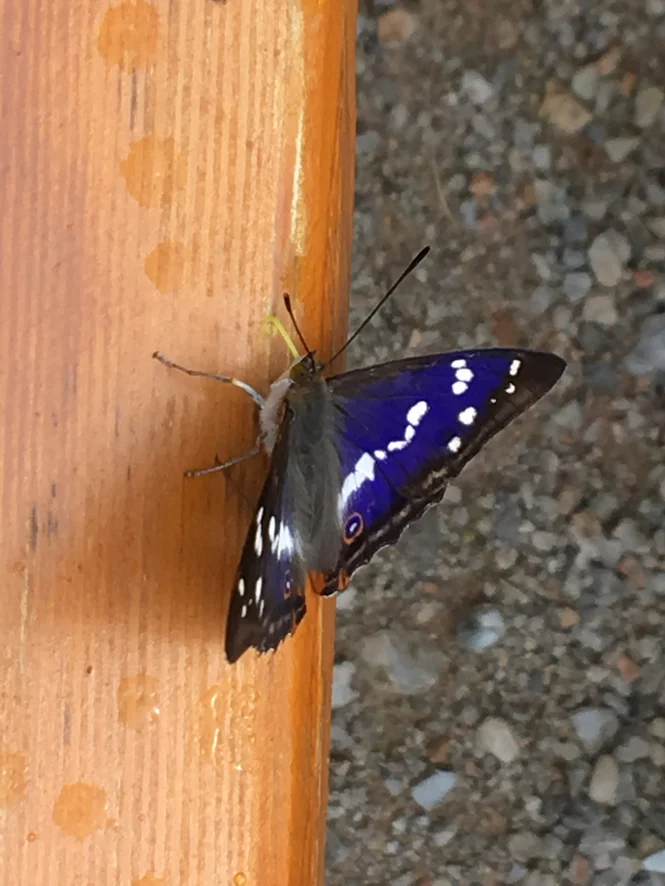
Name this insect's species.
Apatura iris
